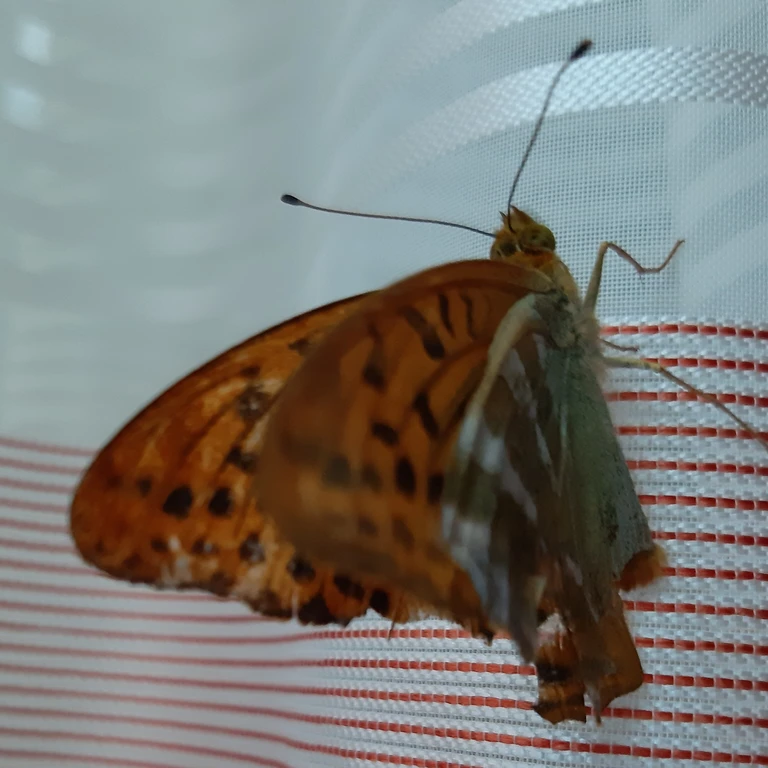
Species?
Argynnis paphia
